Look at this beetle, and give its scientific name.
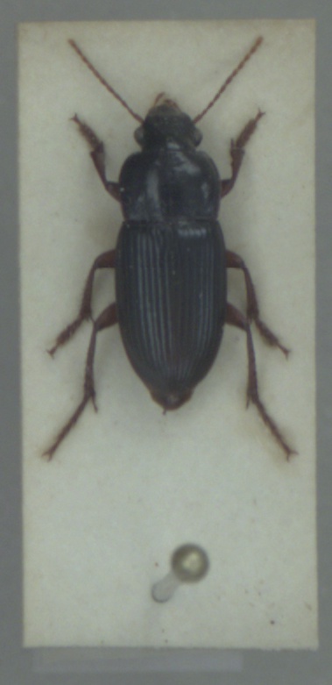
Harpalus smaragdinus
